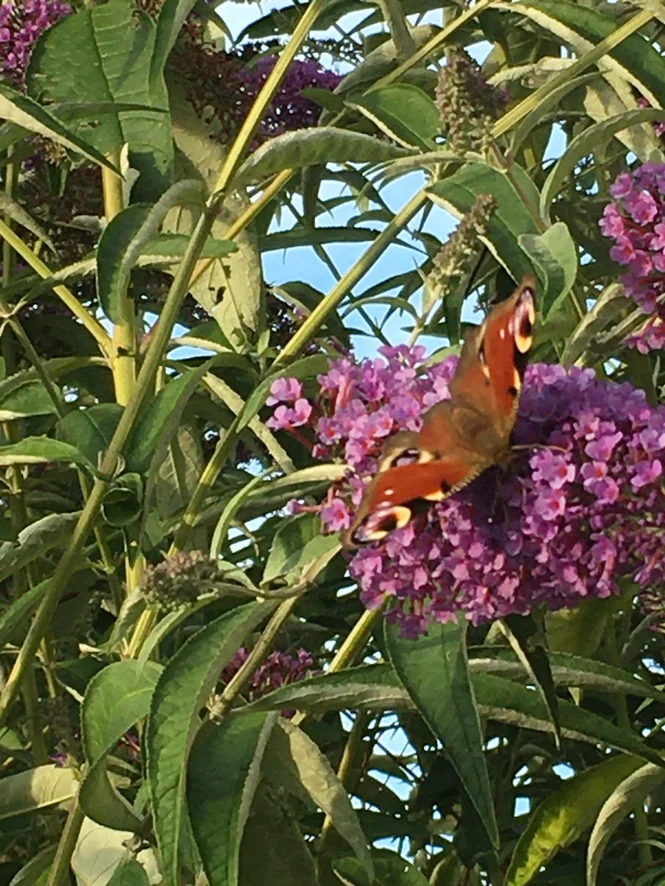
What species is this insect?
Aglais io
